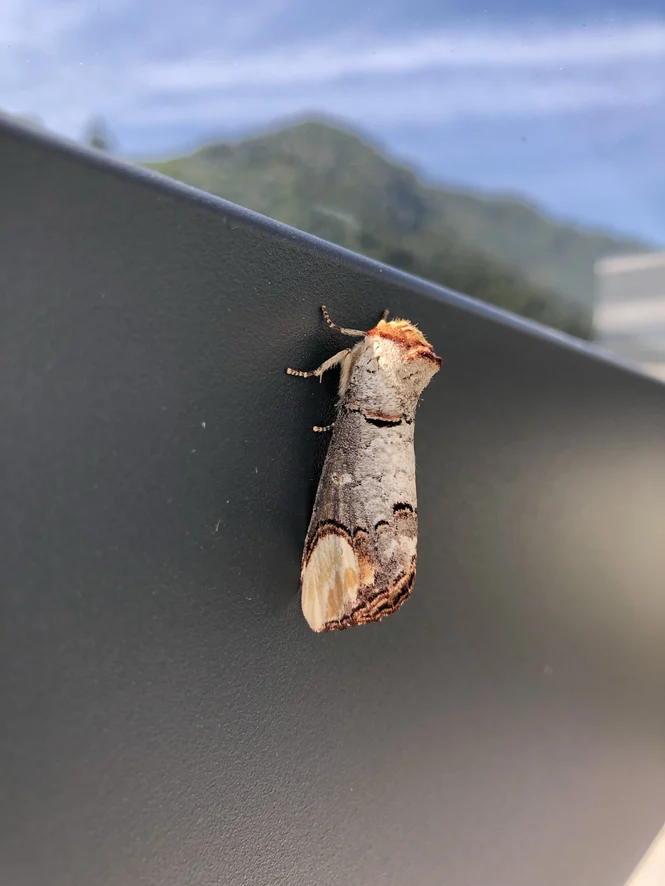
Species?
Phalera bucephala
